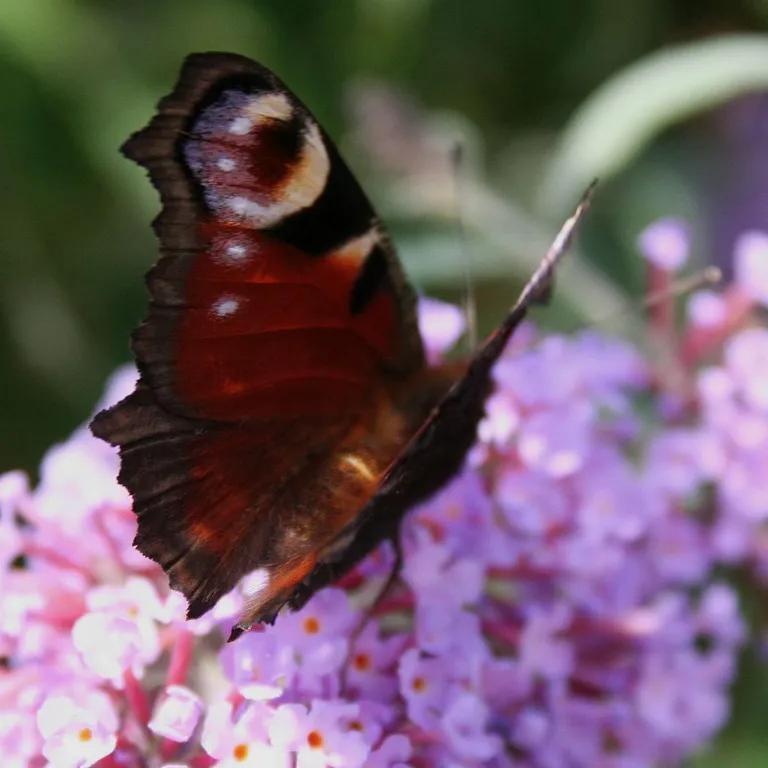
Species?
Aglais io
